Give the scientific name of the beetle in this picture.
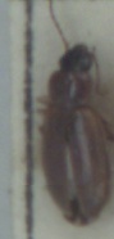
Trechus quadristriatus
